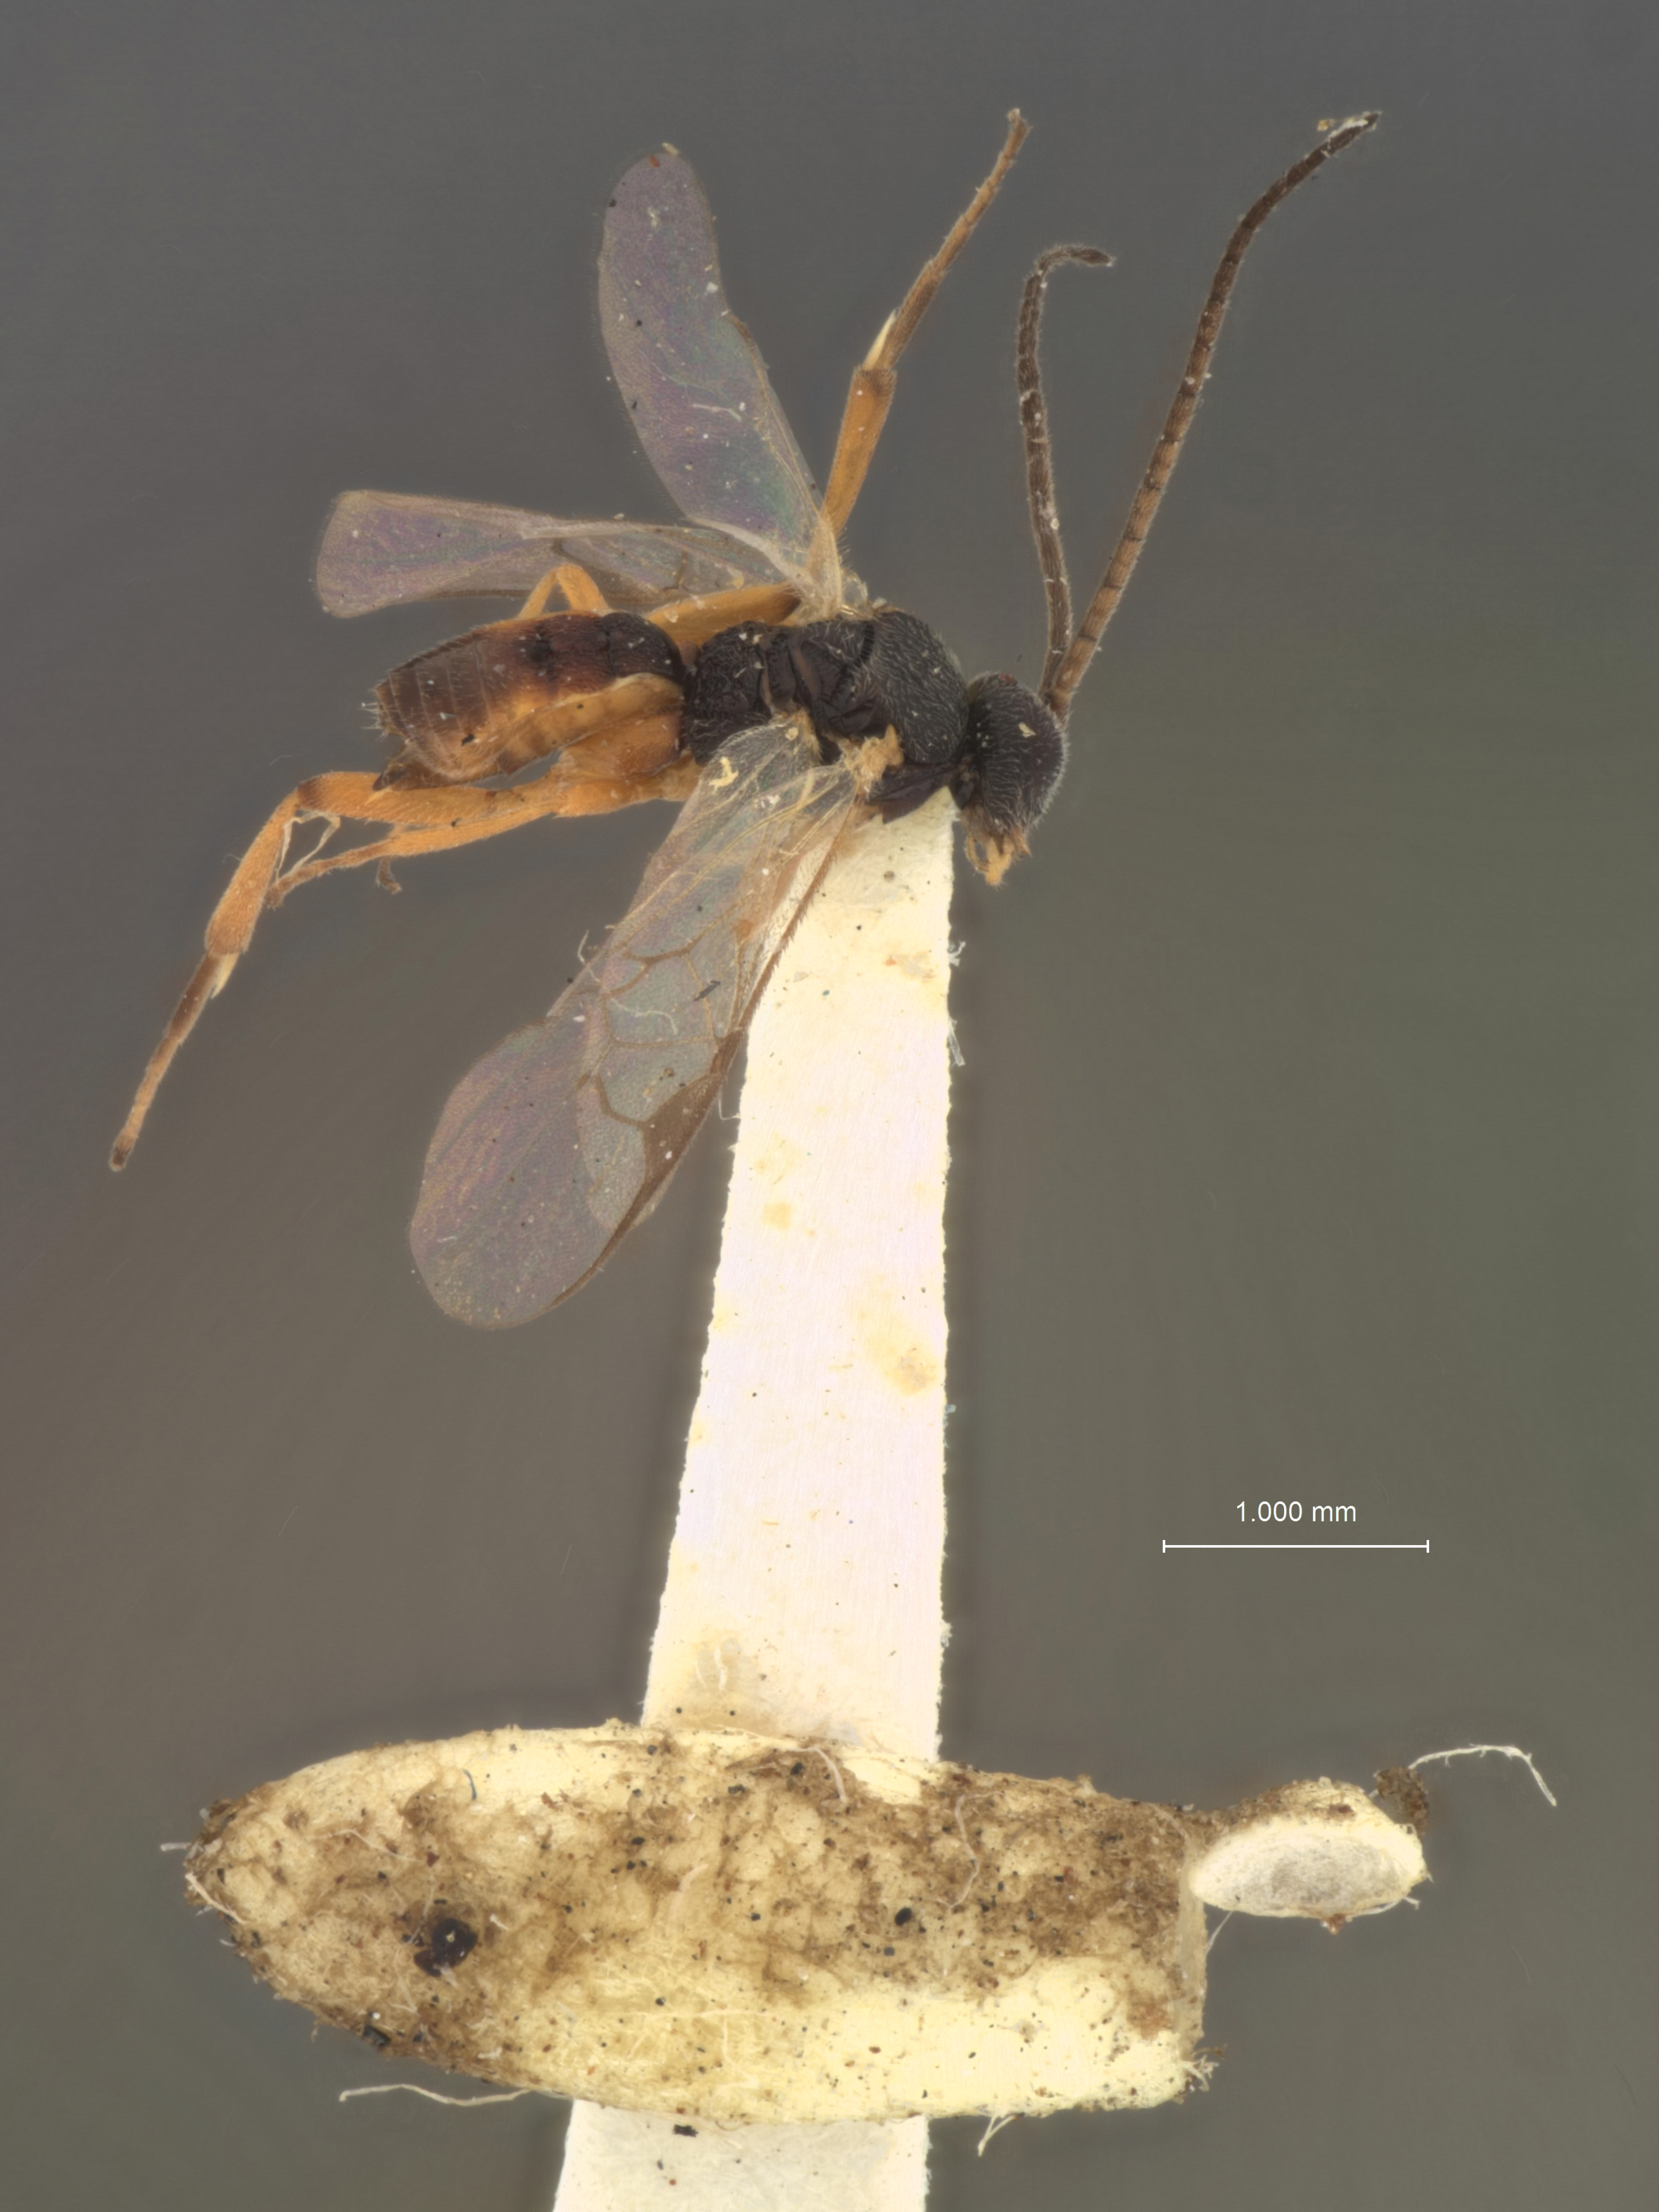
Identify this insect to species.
Apanteles harnedi
